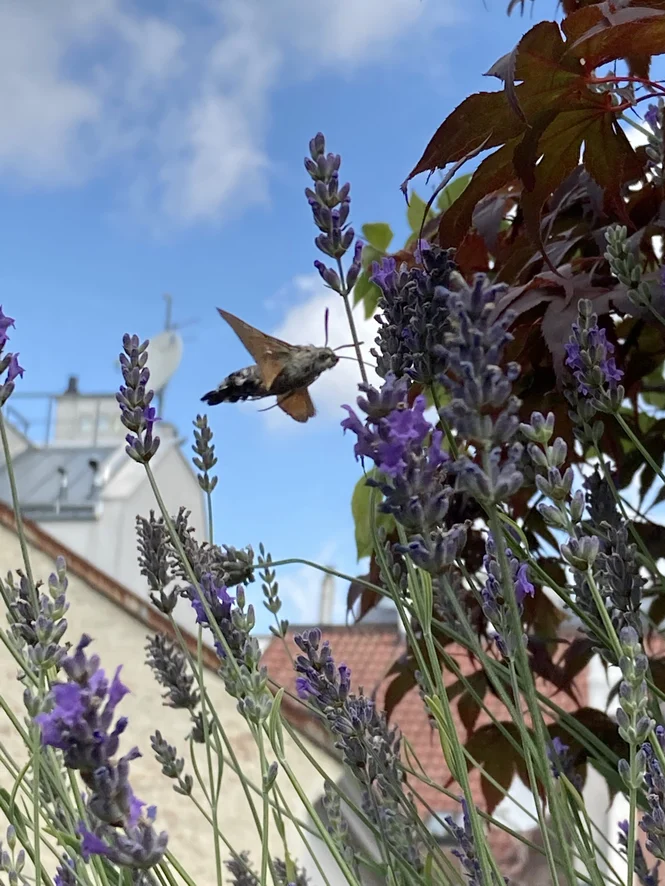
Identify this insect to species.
Macroglossum stellatarum
